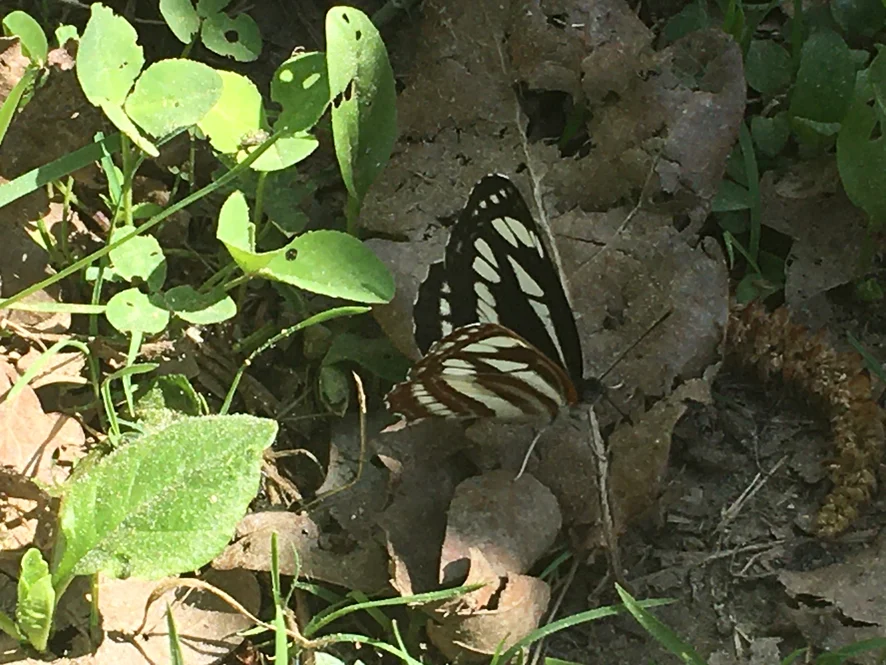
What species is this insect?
Neptis sappho
